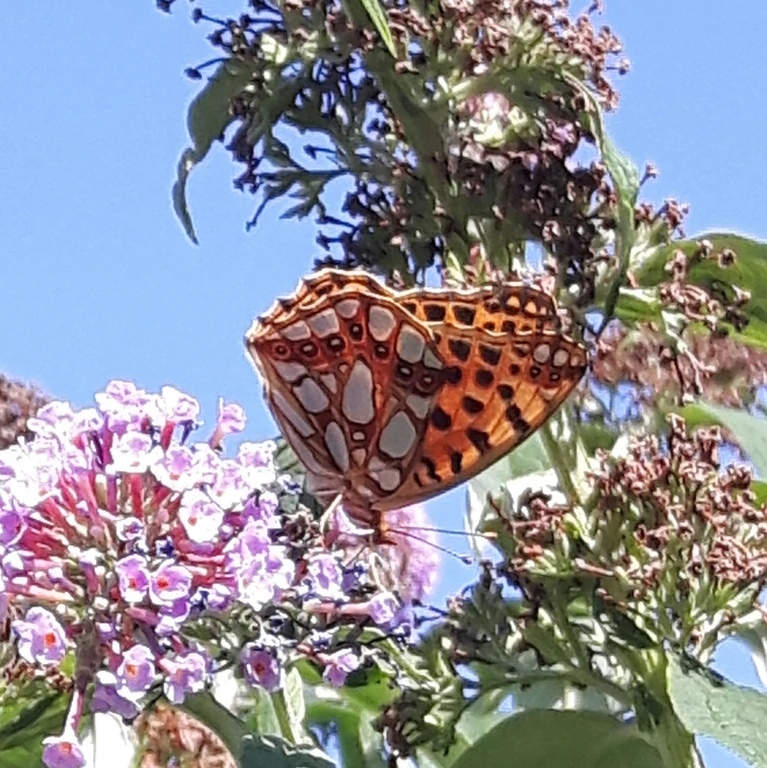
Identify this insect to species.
Issoria lathonia
